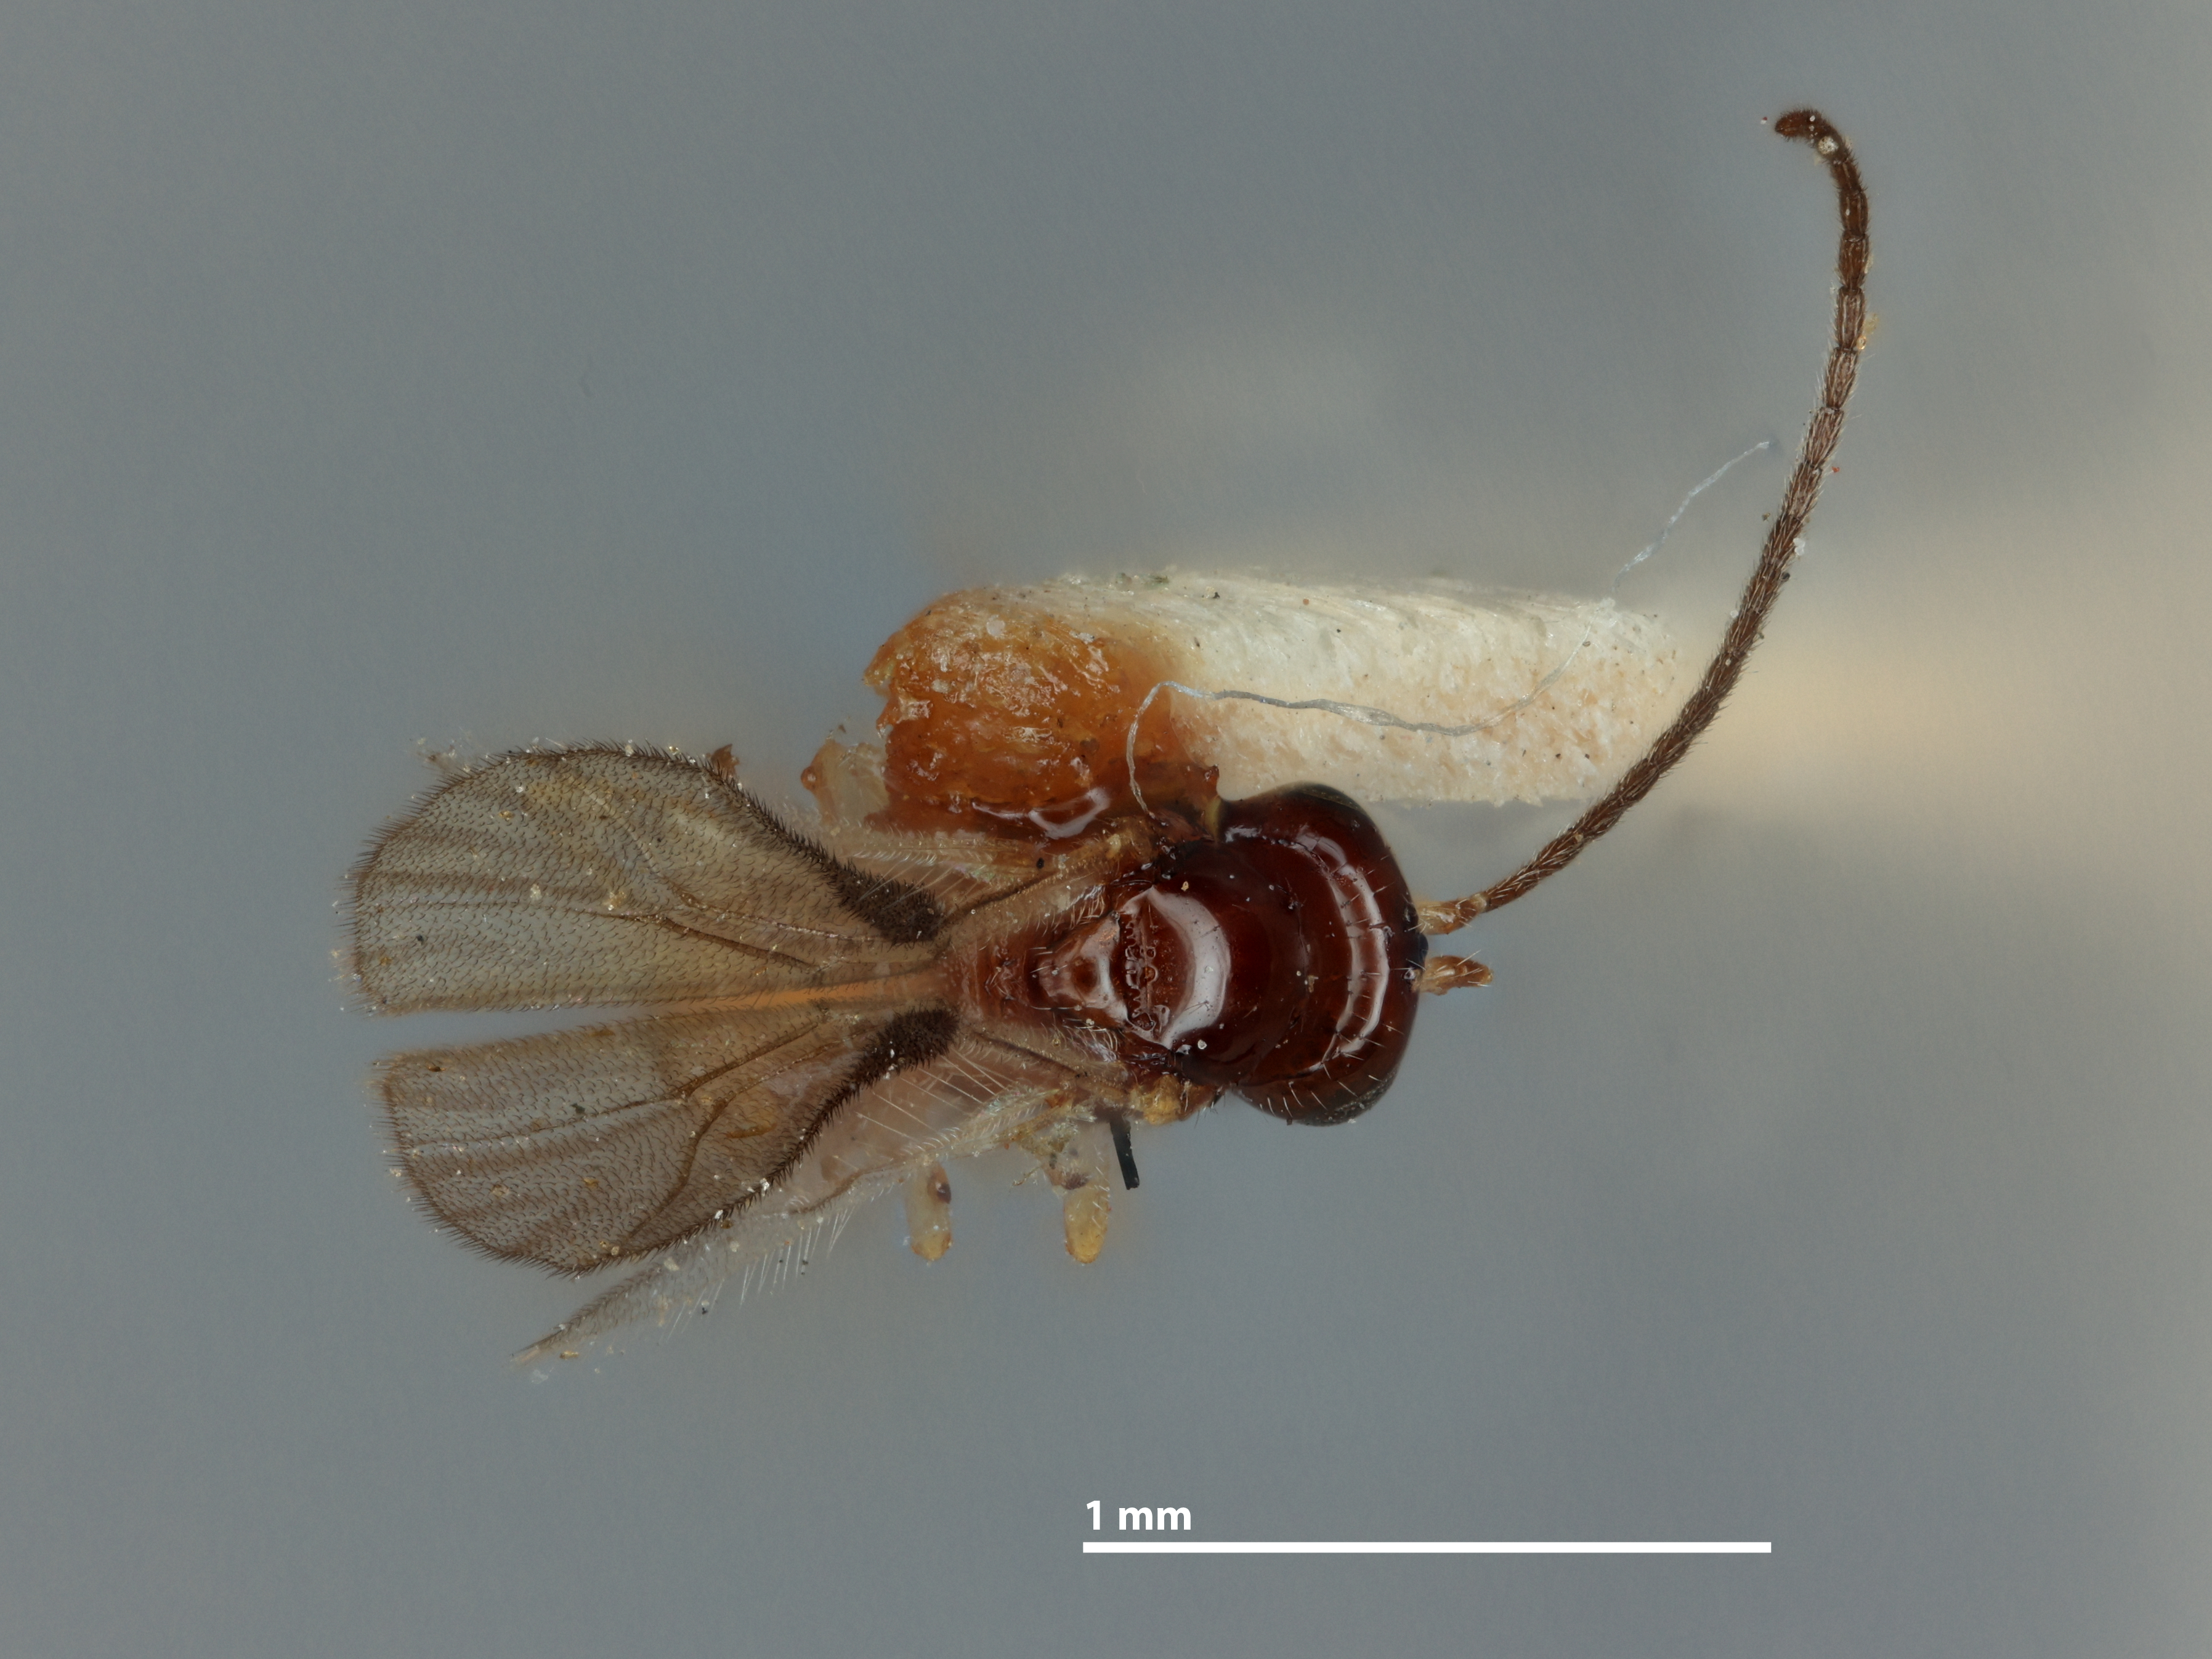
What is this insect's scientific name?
Opius brownsvillensis
